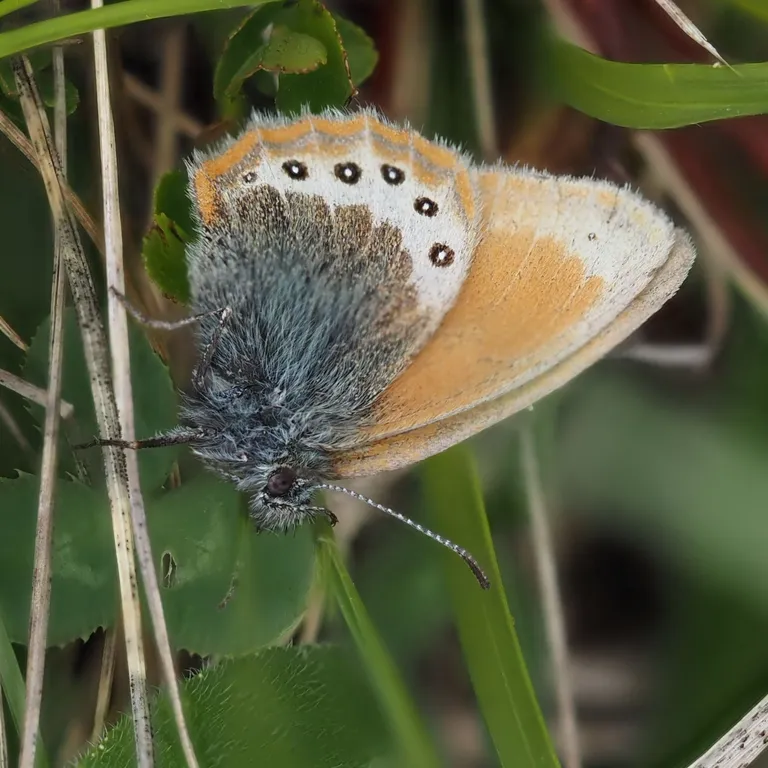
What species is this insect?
Coenonympha gardetta
